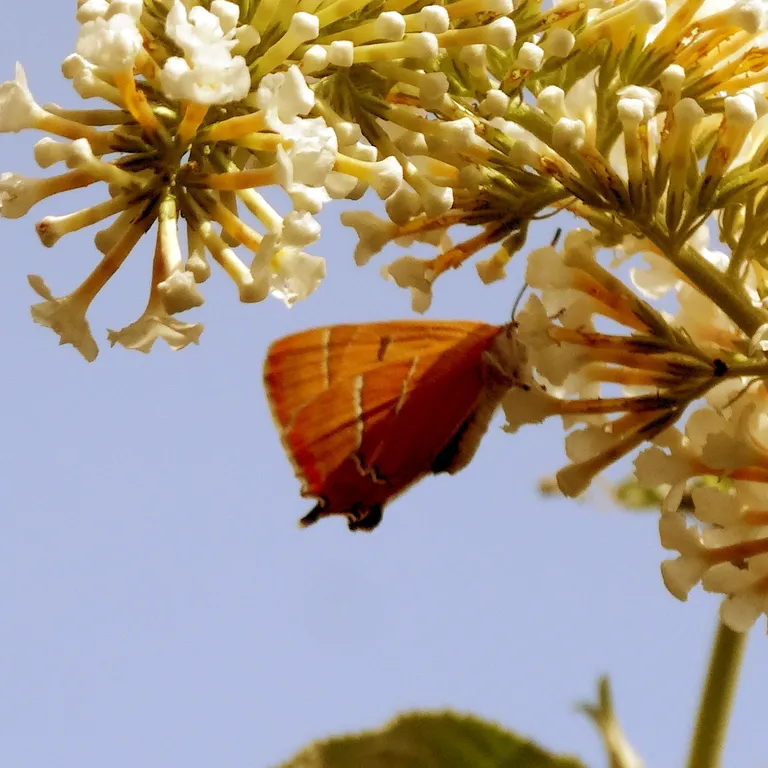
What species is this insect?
Thecla betulae
